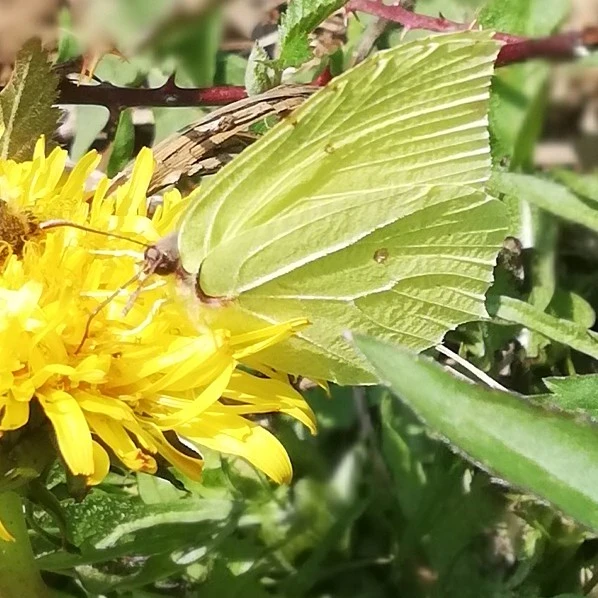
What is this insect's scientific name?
Gonepteryx rhamni
